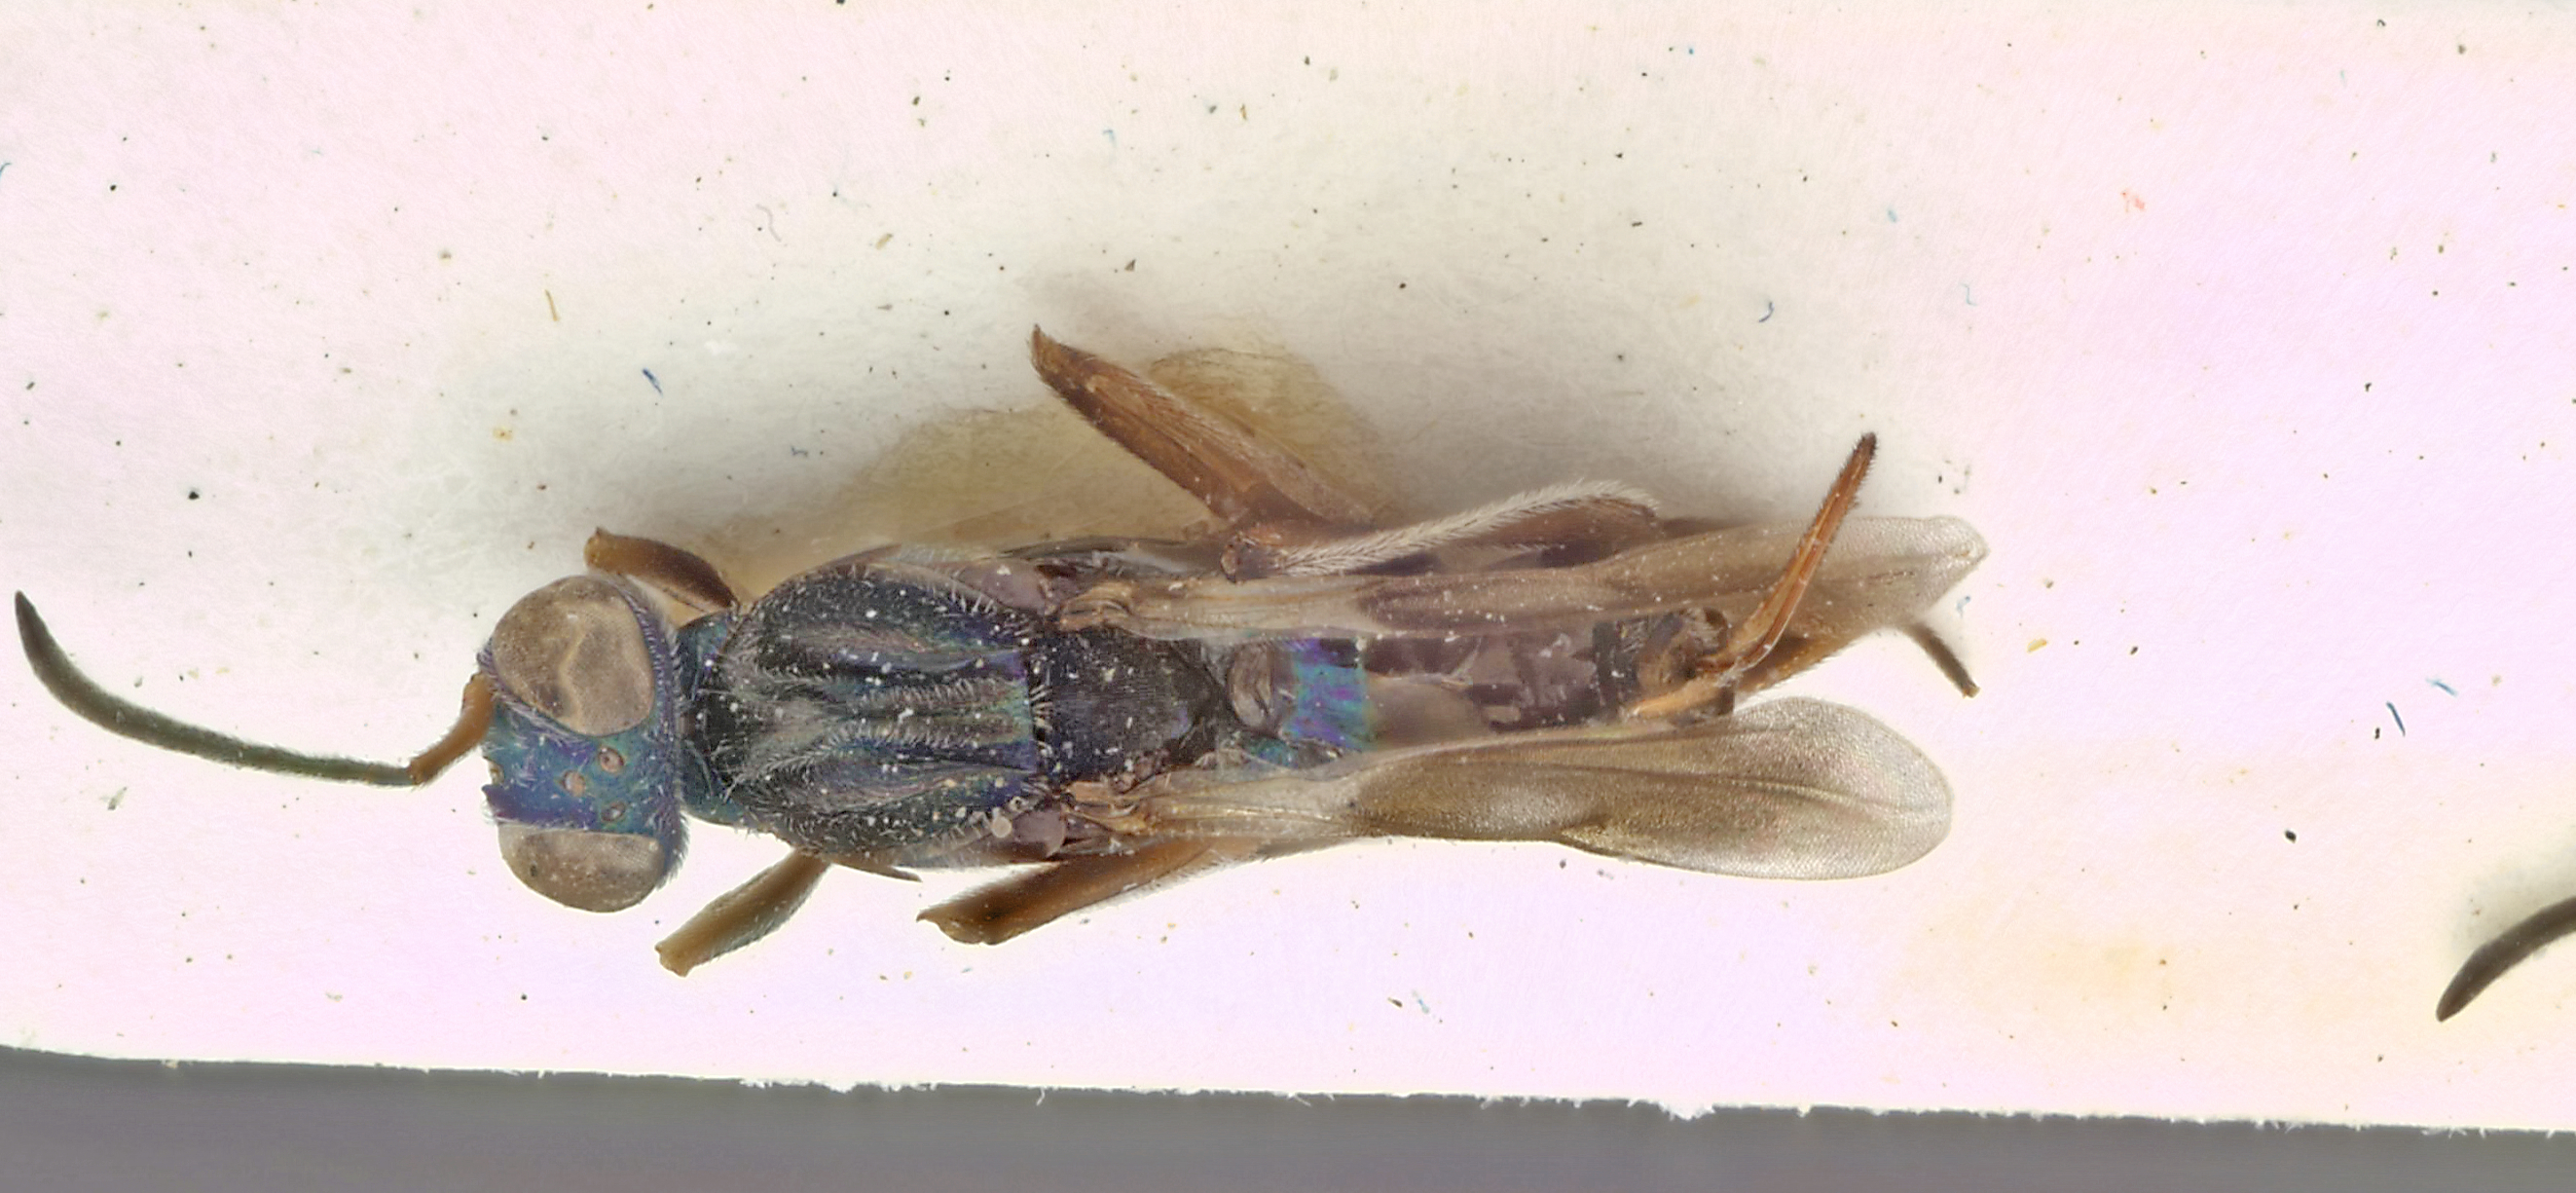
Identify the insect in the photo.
Tineobiopsis mexicana
